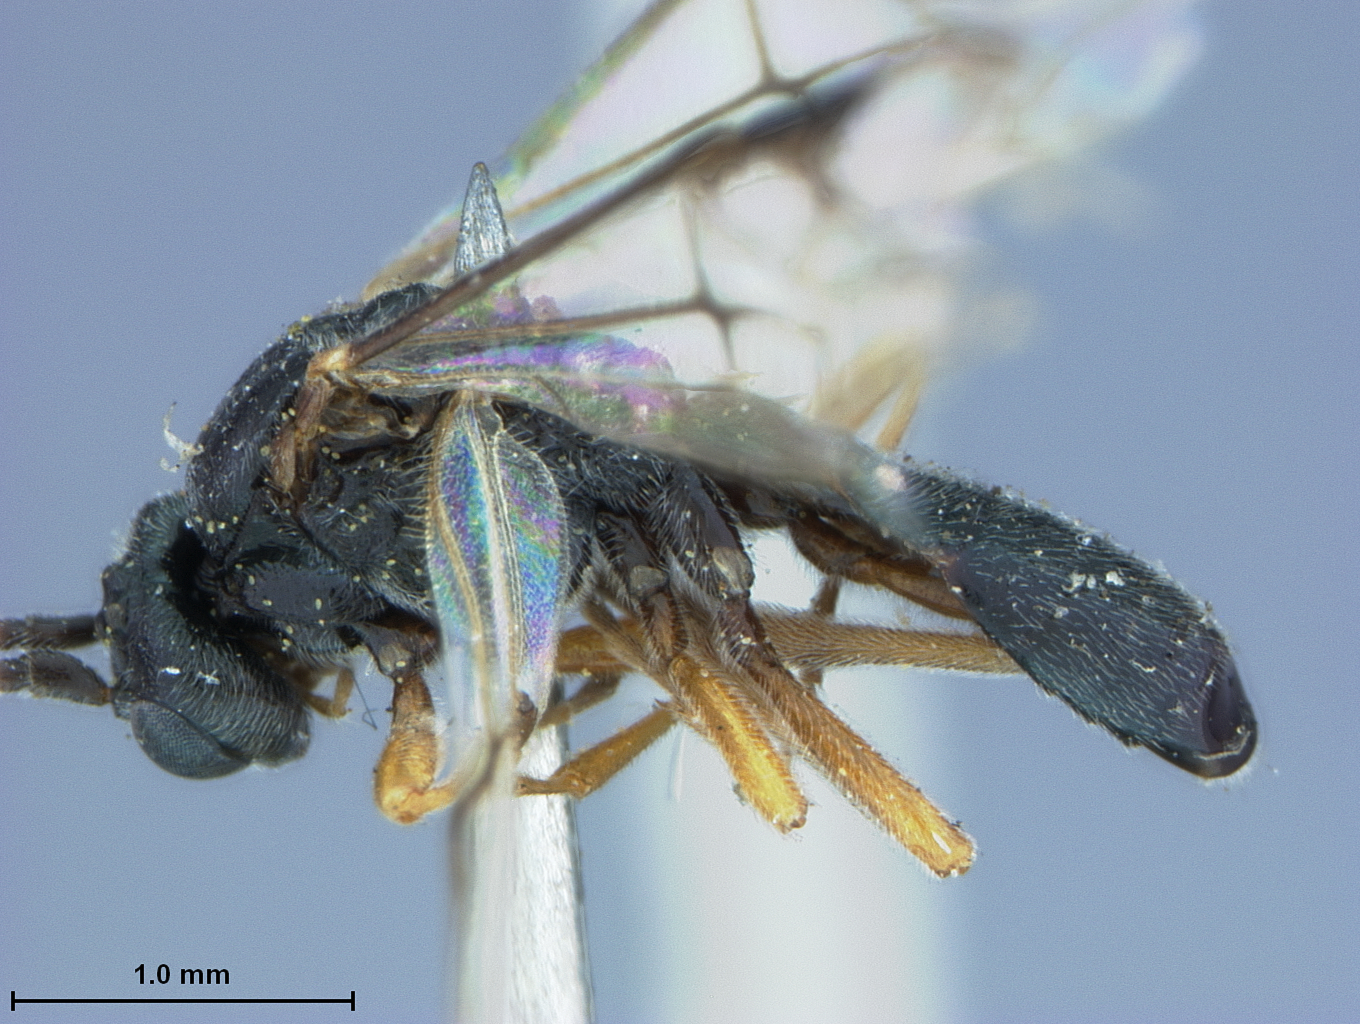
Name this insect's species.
Ichneutes popoffensis
